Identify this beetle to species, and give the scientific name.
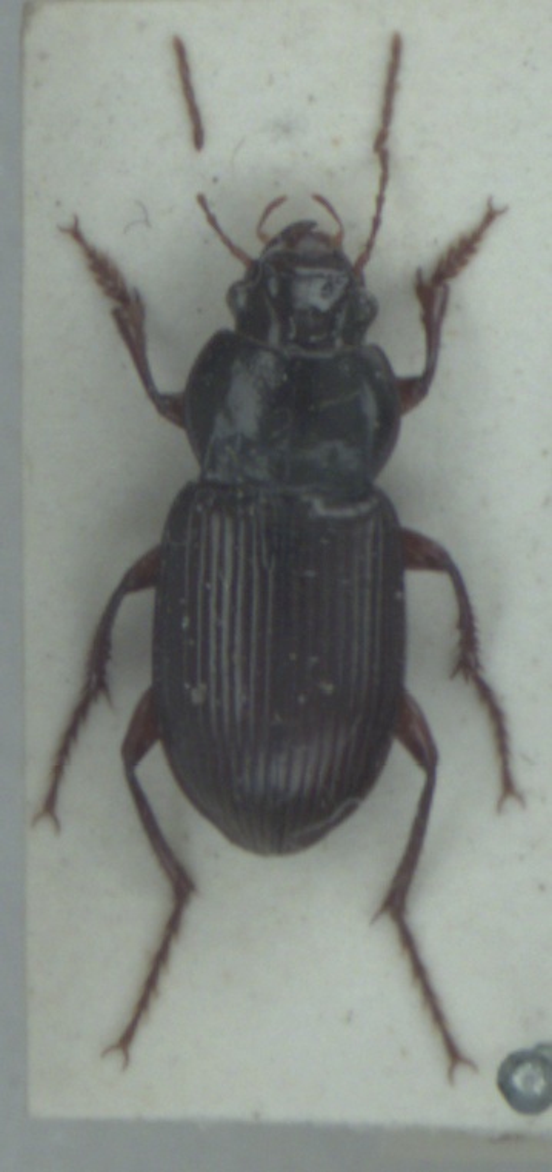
Amara aulica
